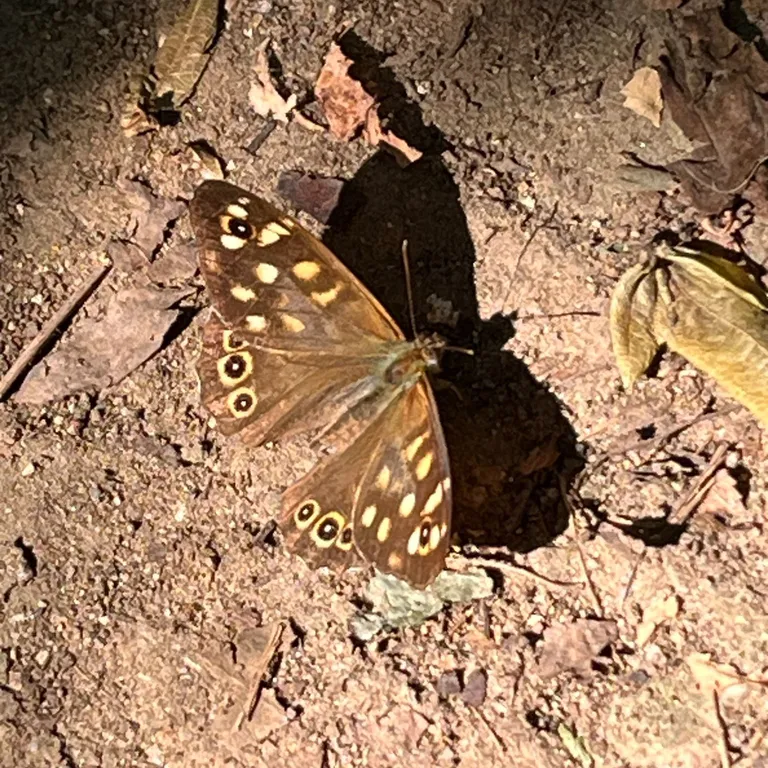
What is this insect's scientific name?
Pararge aegeria
